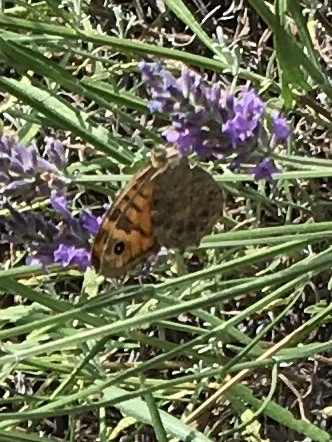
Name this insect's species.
Lasiommata megera (also Pararge megera)
